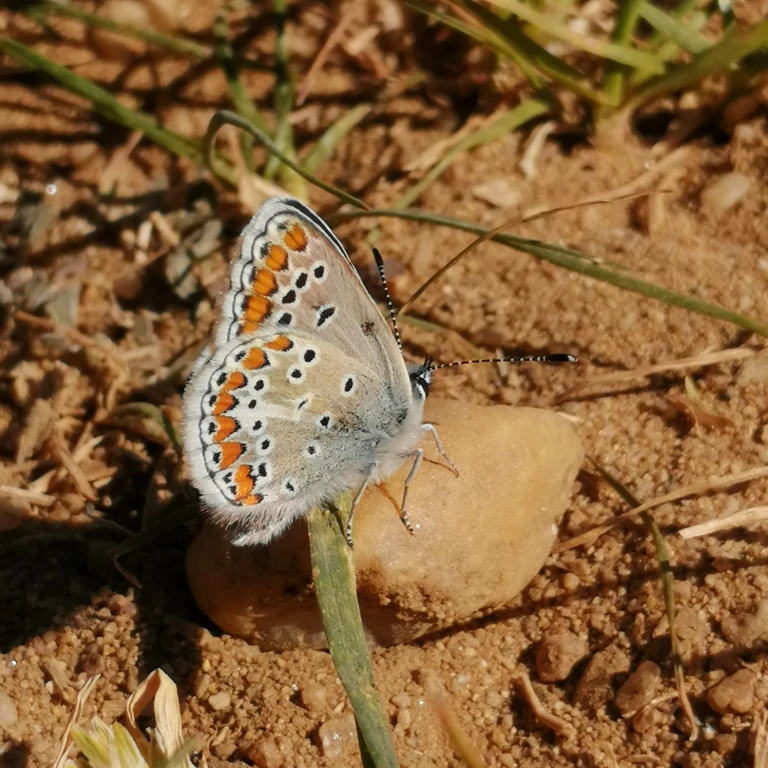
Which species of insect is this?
Aricia agestis/artaxerxes
